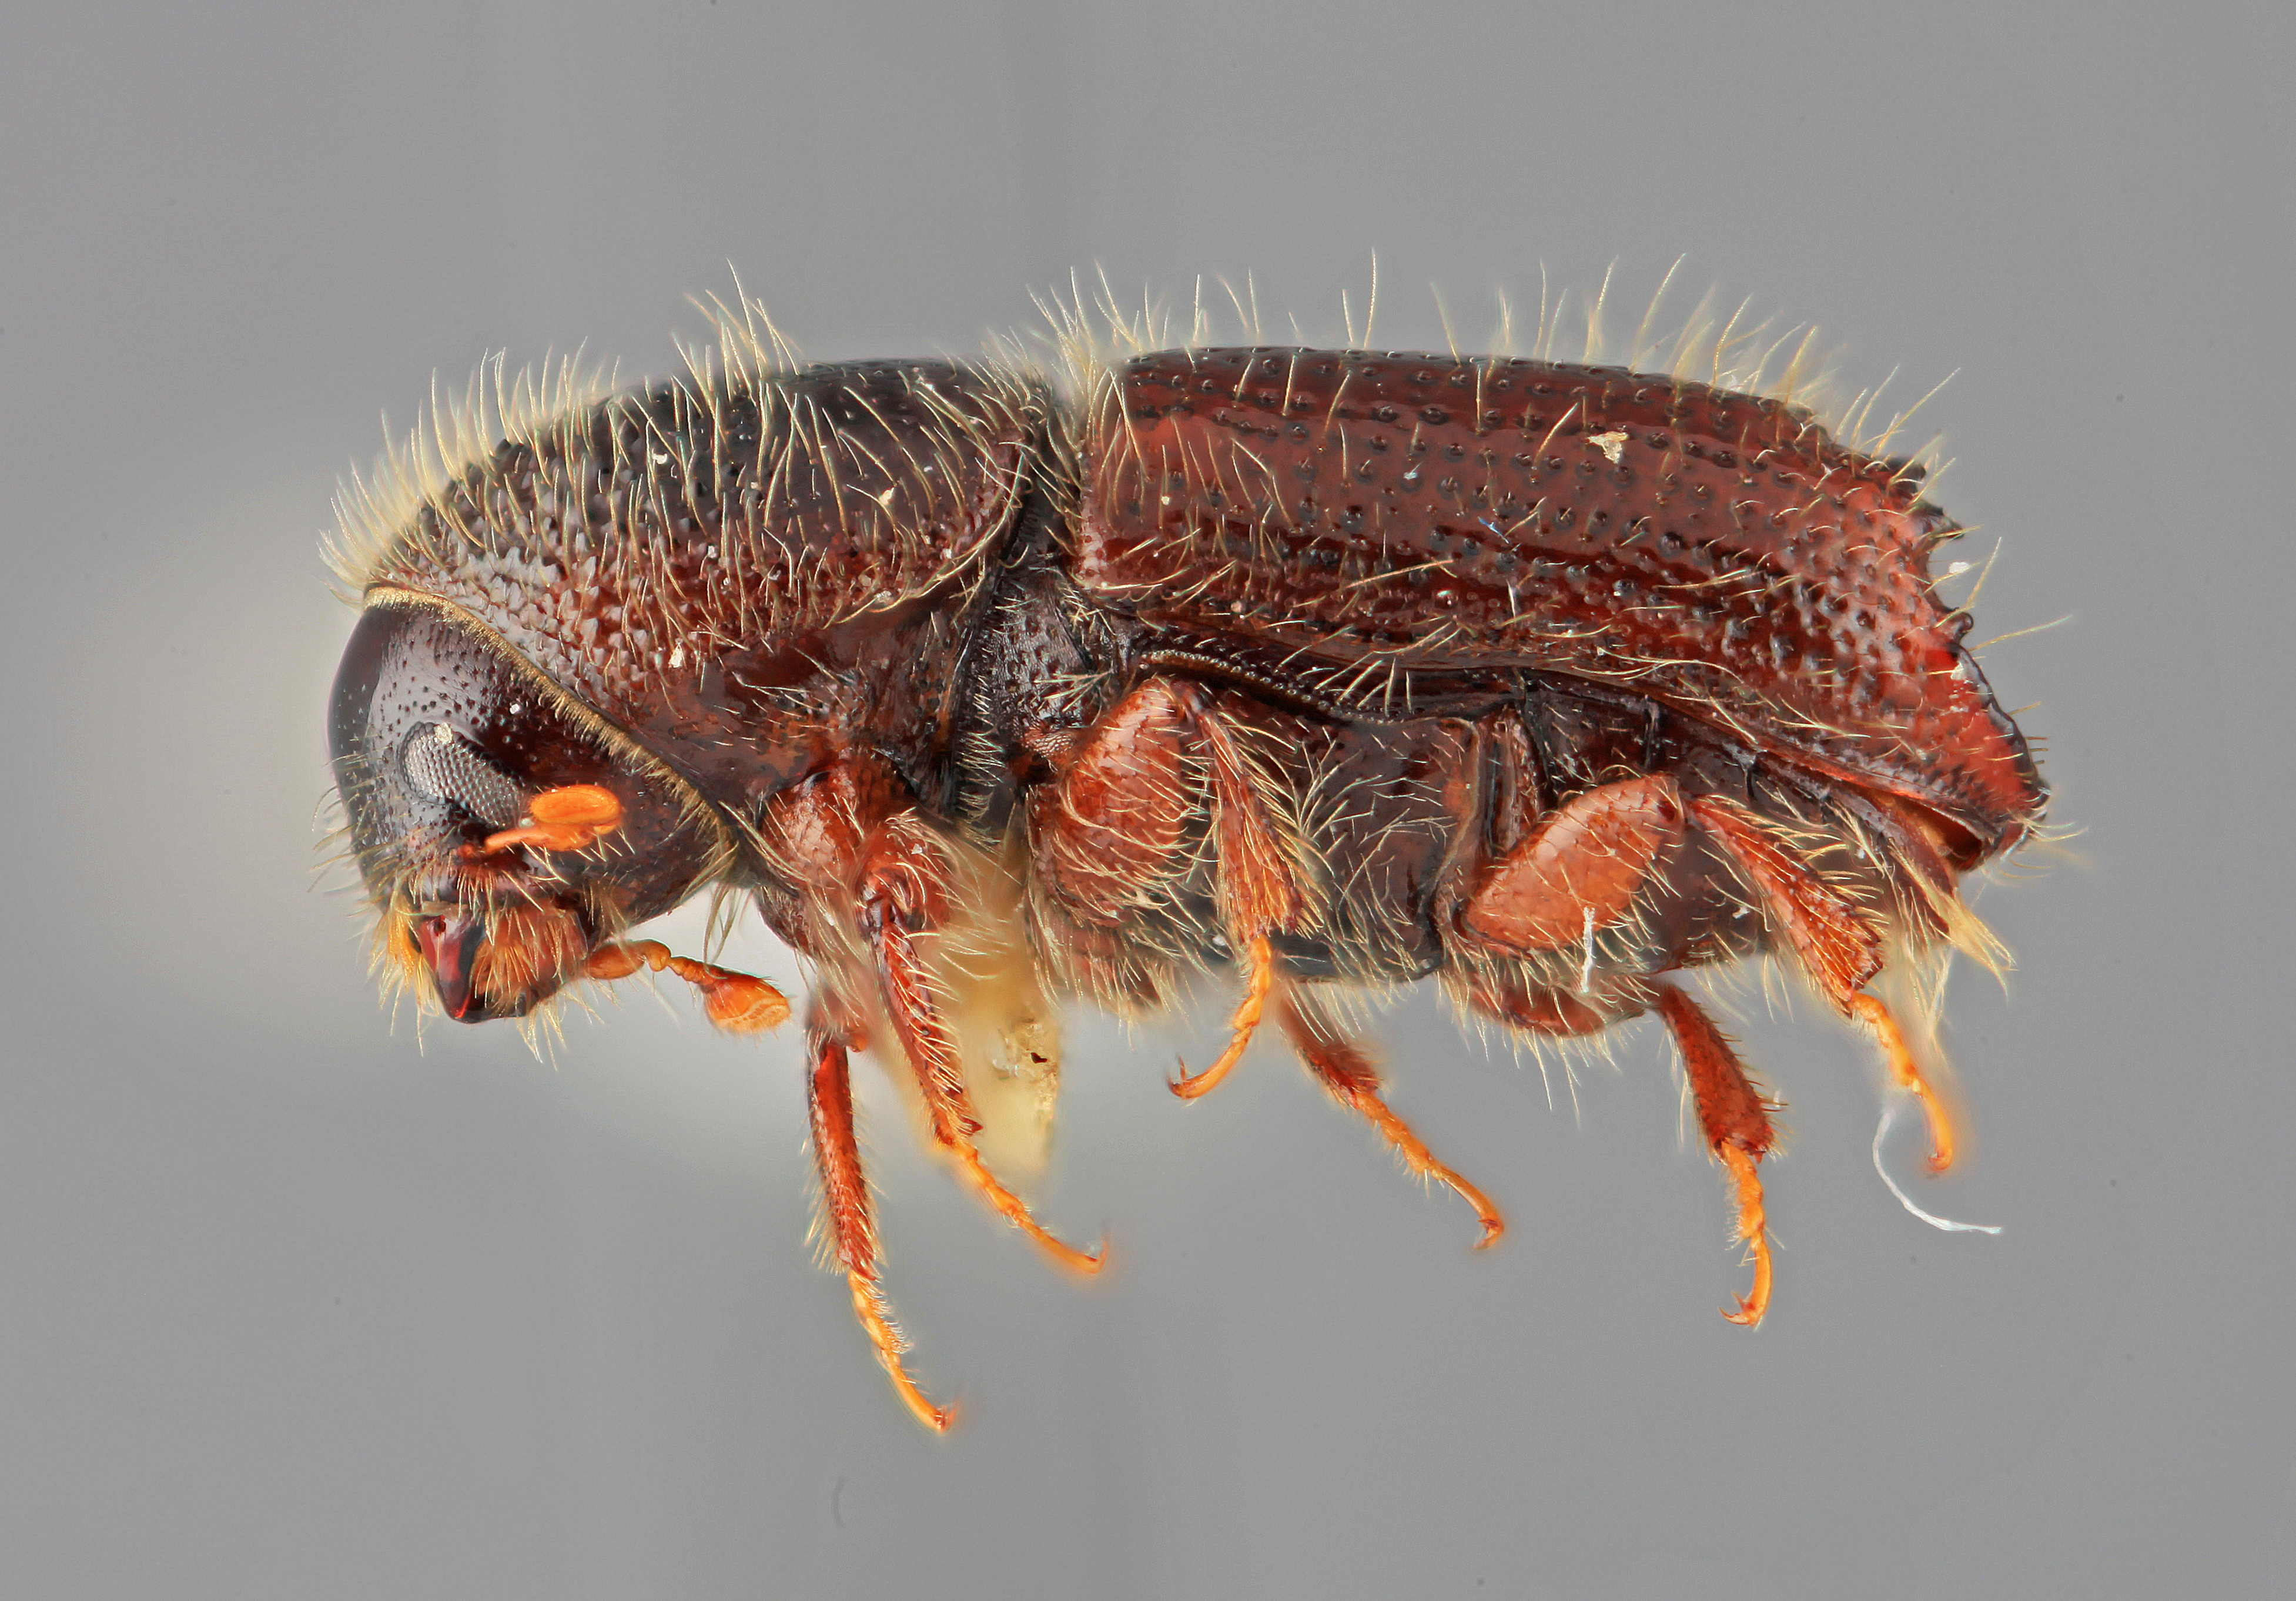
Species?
Ips borealis
